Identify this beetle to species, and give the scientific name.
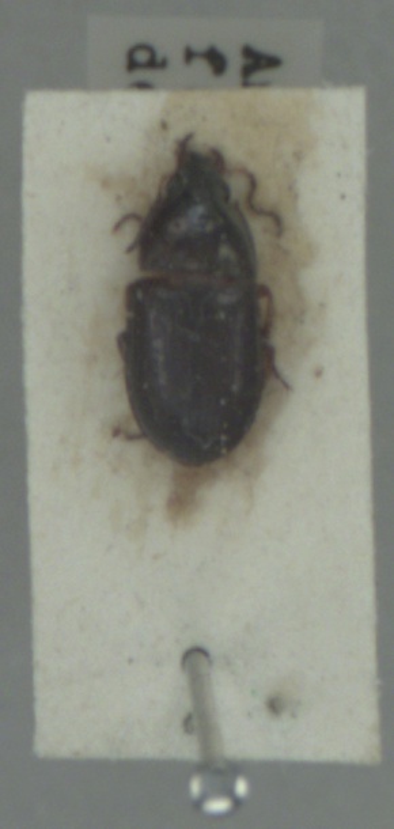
Amara familiaris
